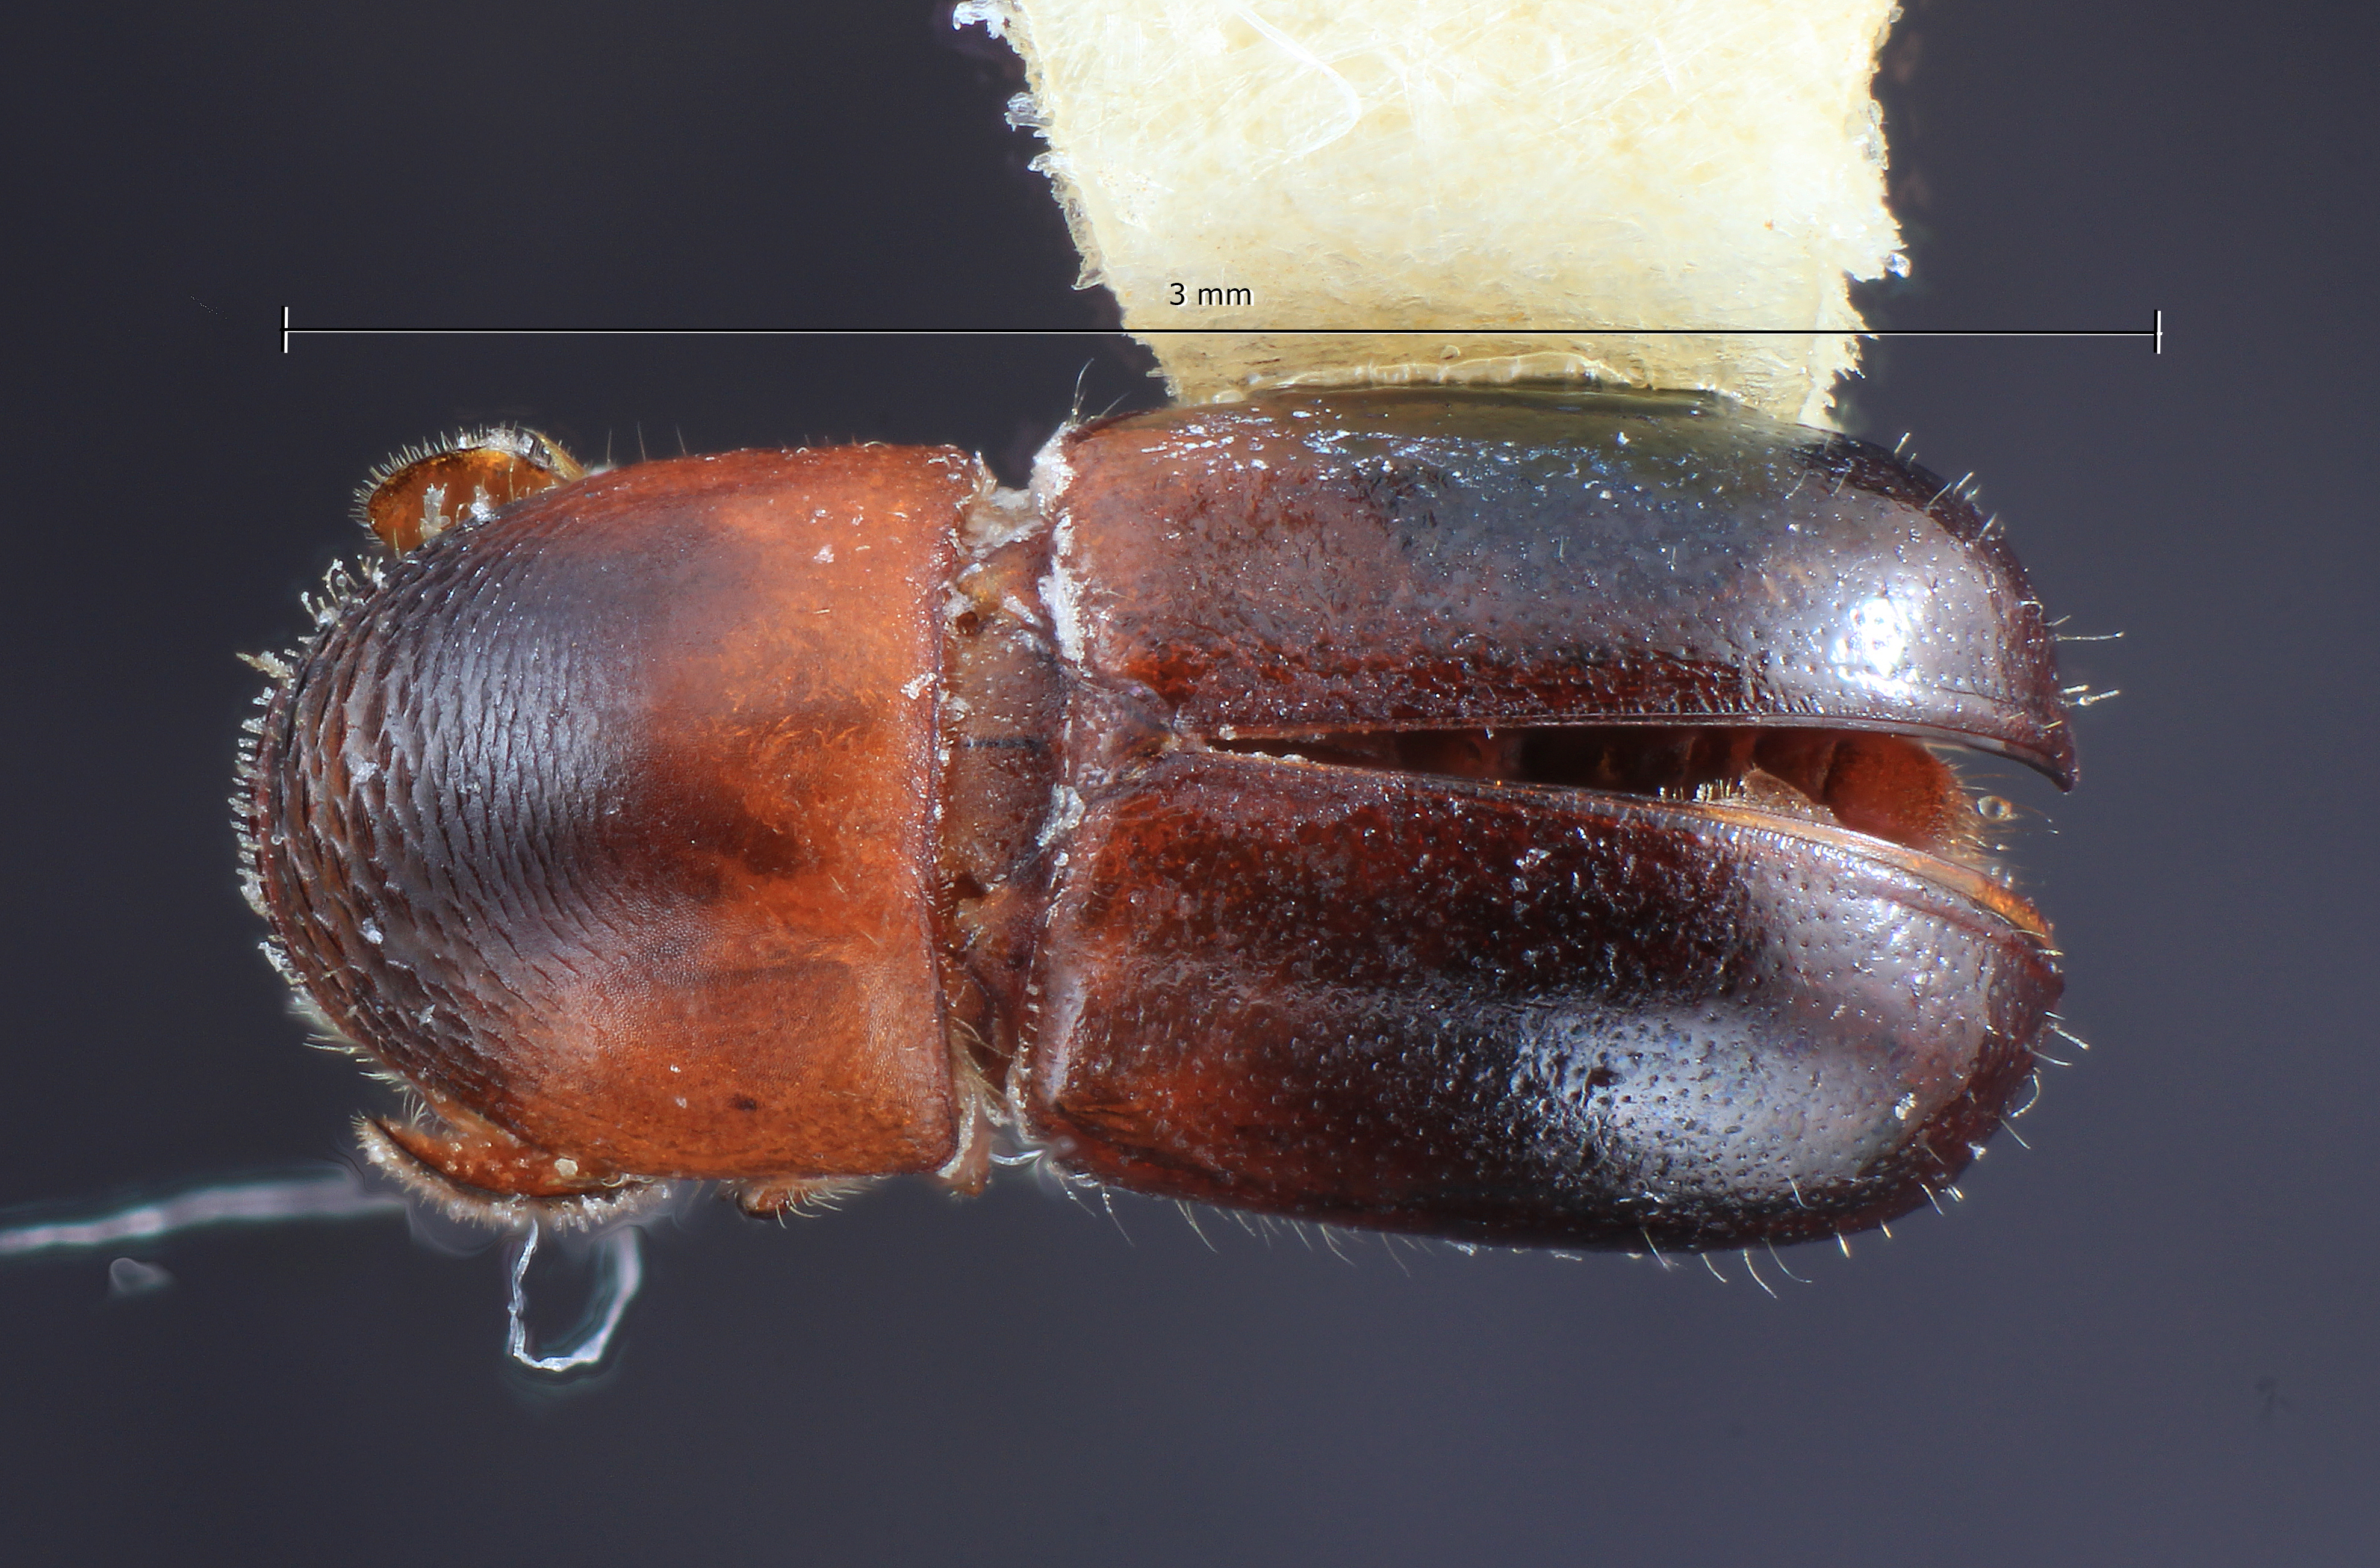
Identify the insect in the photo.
Corthylus noguerai
